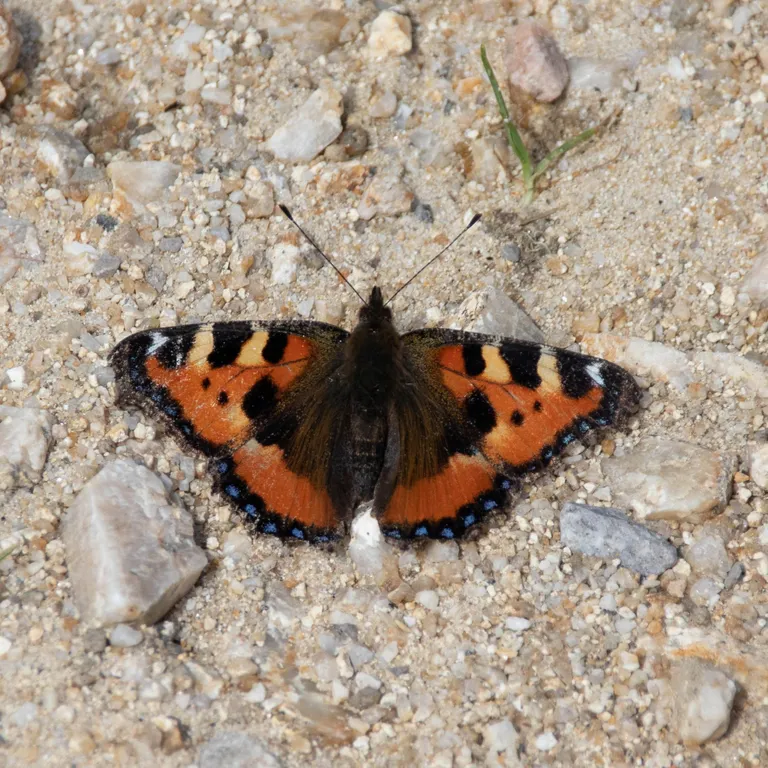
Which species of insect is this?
Aglais urticae
